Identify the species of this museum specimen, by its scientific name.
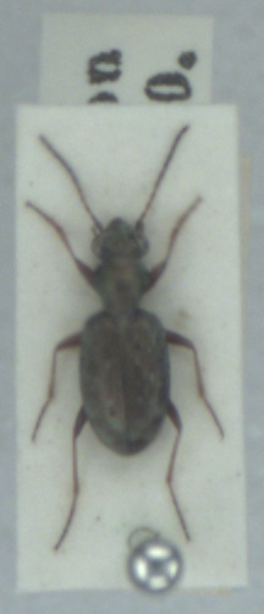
Asaphidion pallipes
